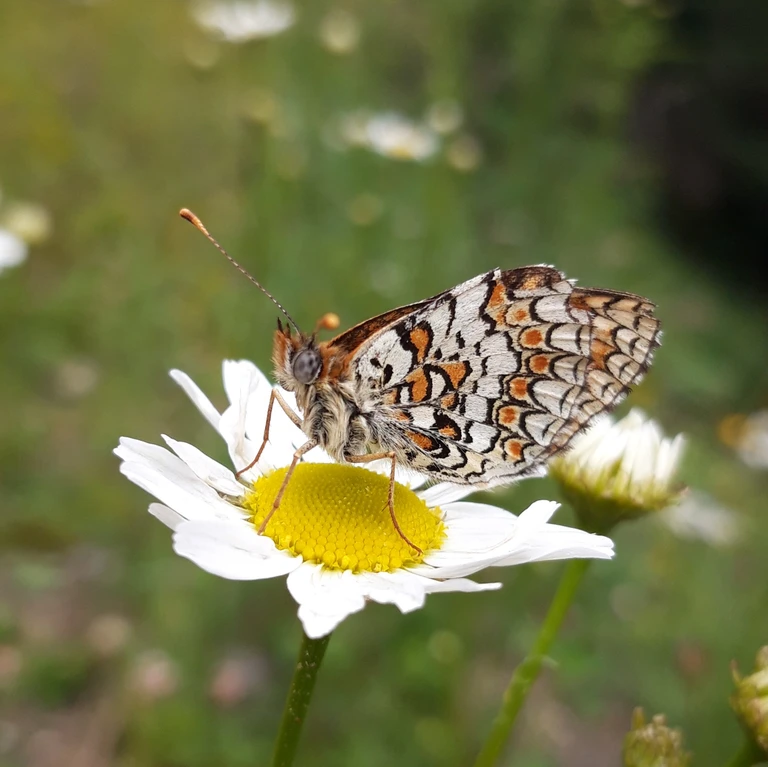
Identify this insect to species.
Melitaea phoebe
